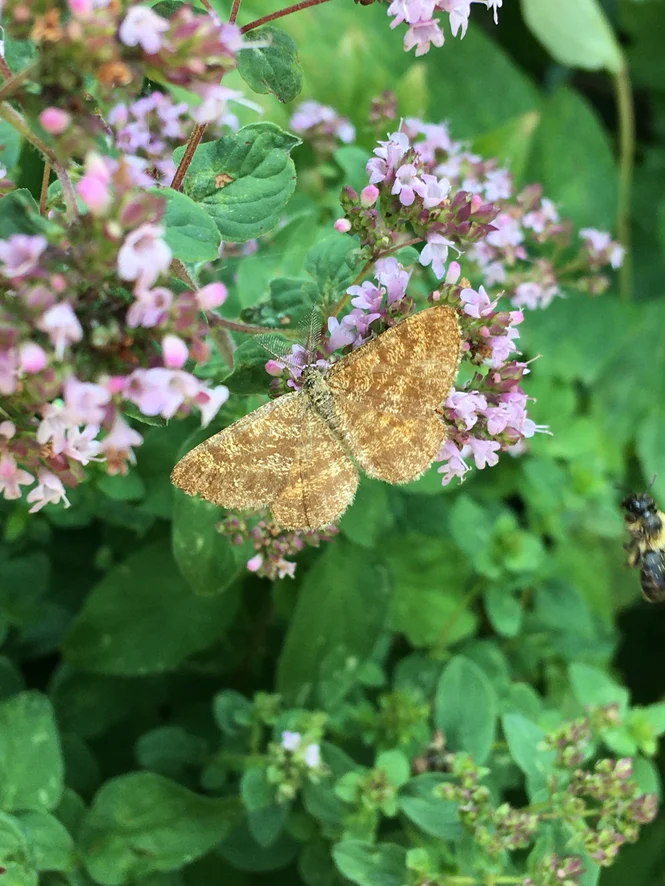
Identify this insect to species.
Ematurga atomaria
